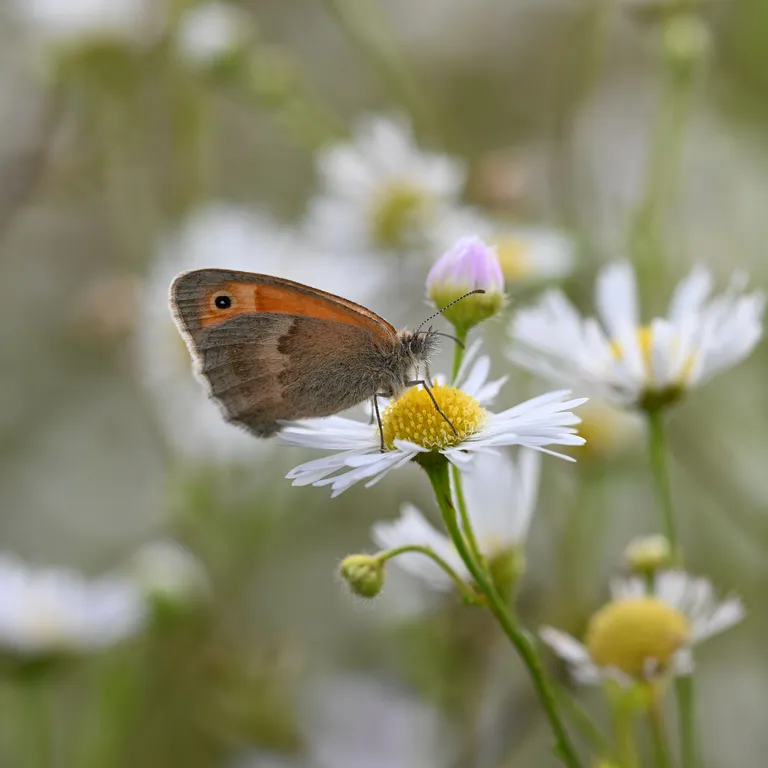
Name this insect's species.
Coenonympha pamphilus
